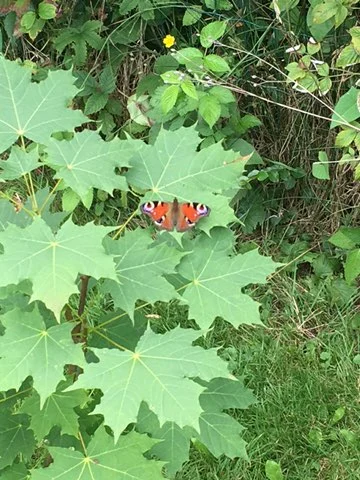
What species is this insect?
Aglais io
